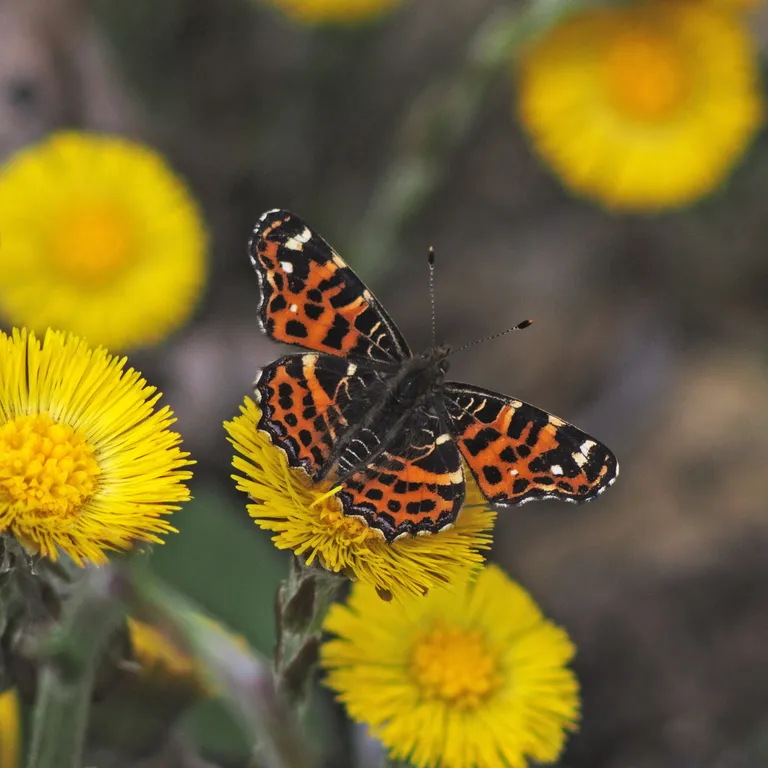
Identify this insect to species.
Araschnia levana
